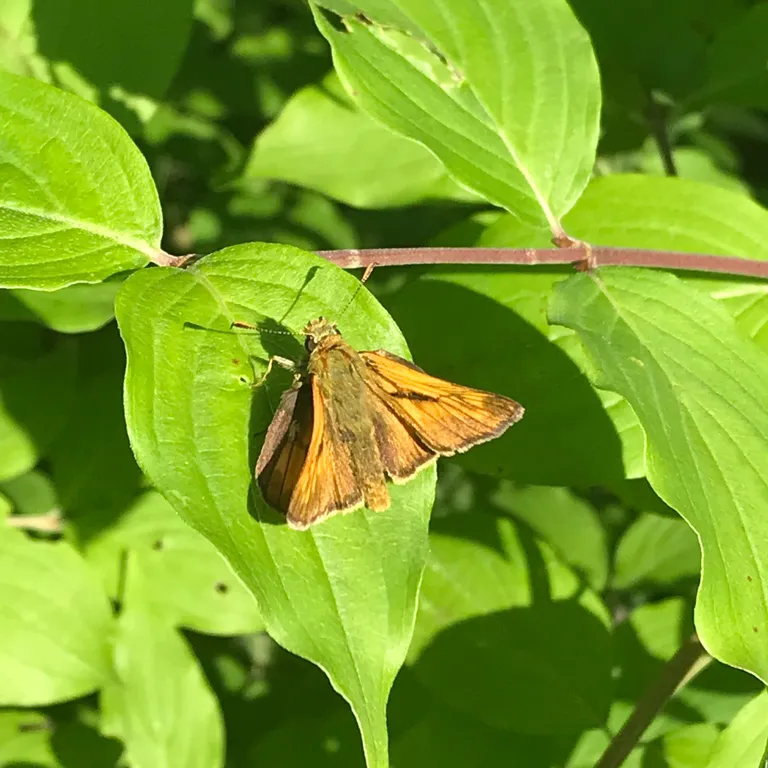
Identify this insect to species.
Ochlodes sylvanus (also Ochlodes venata)
